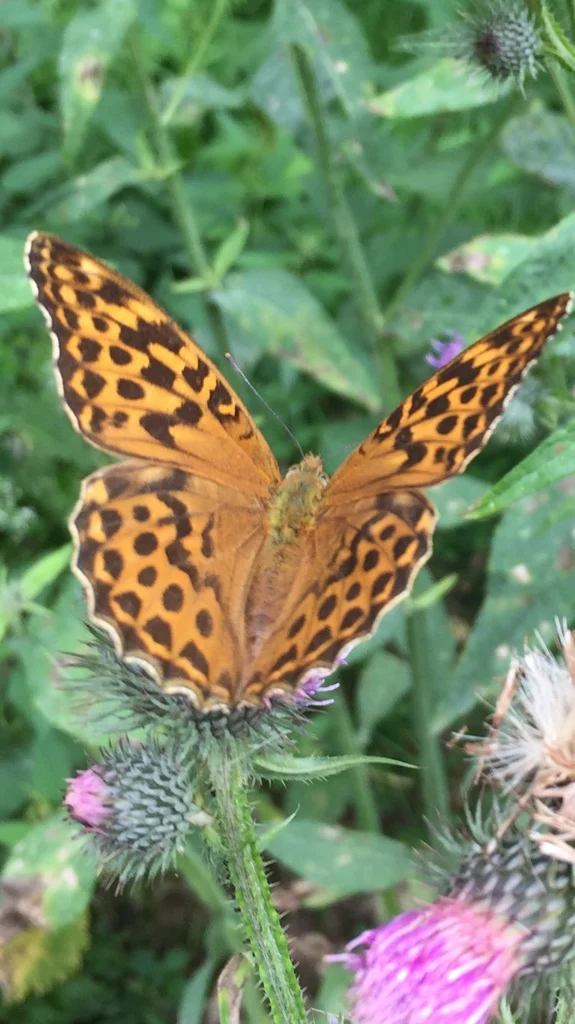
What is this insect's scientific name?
Argynnis paphia
